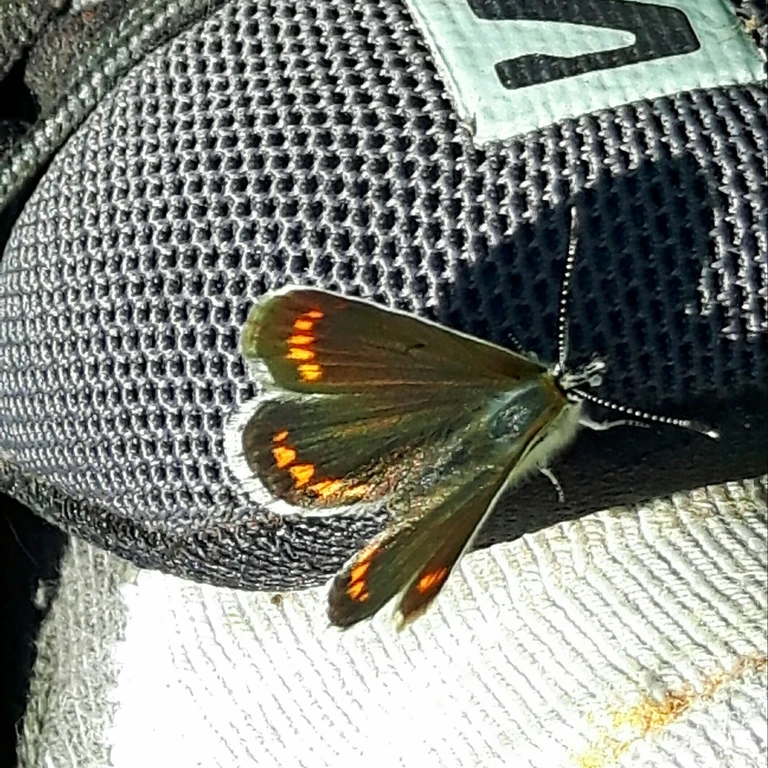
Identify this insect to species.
Aricia agestis/artaxerxes
